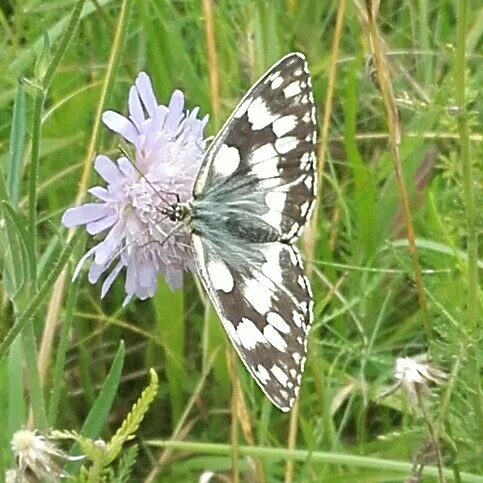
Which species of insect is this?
Melanargia galathea
